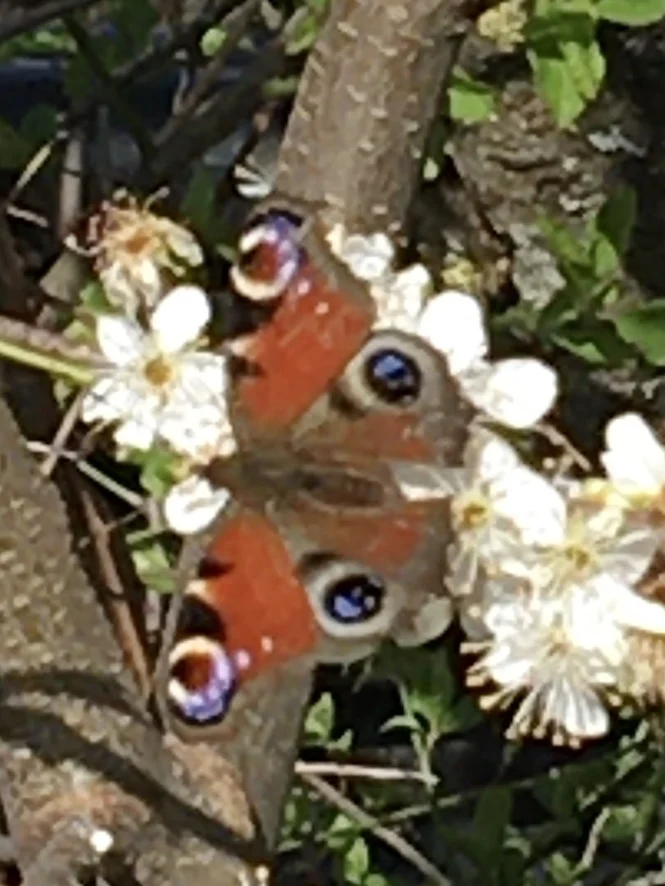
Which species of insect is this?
Aglais io
